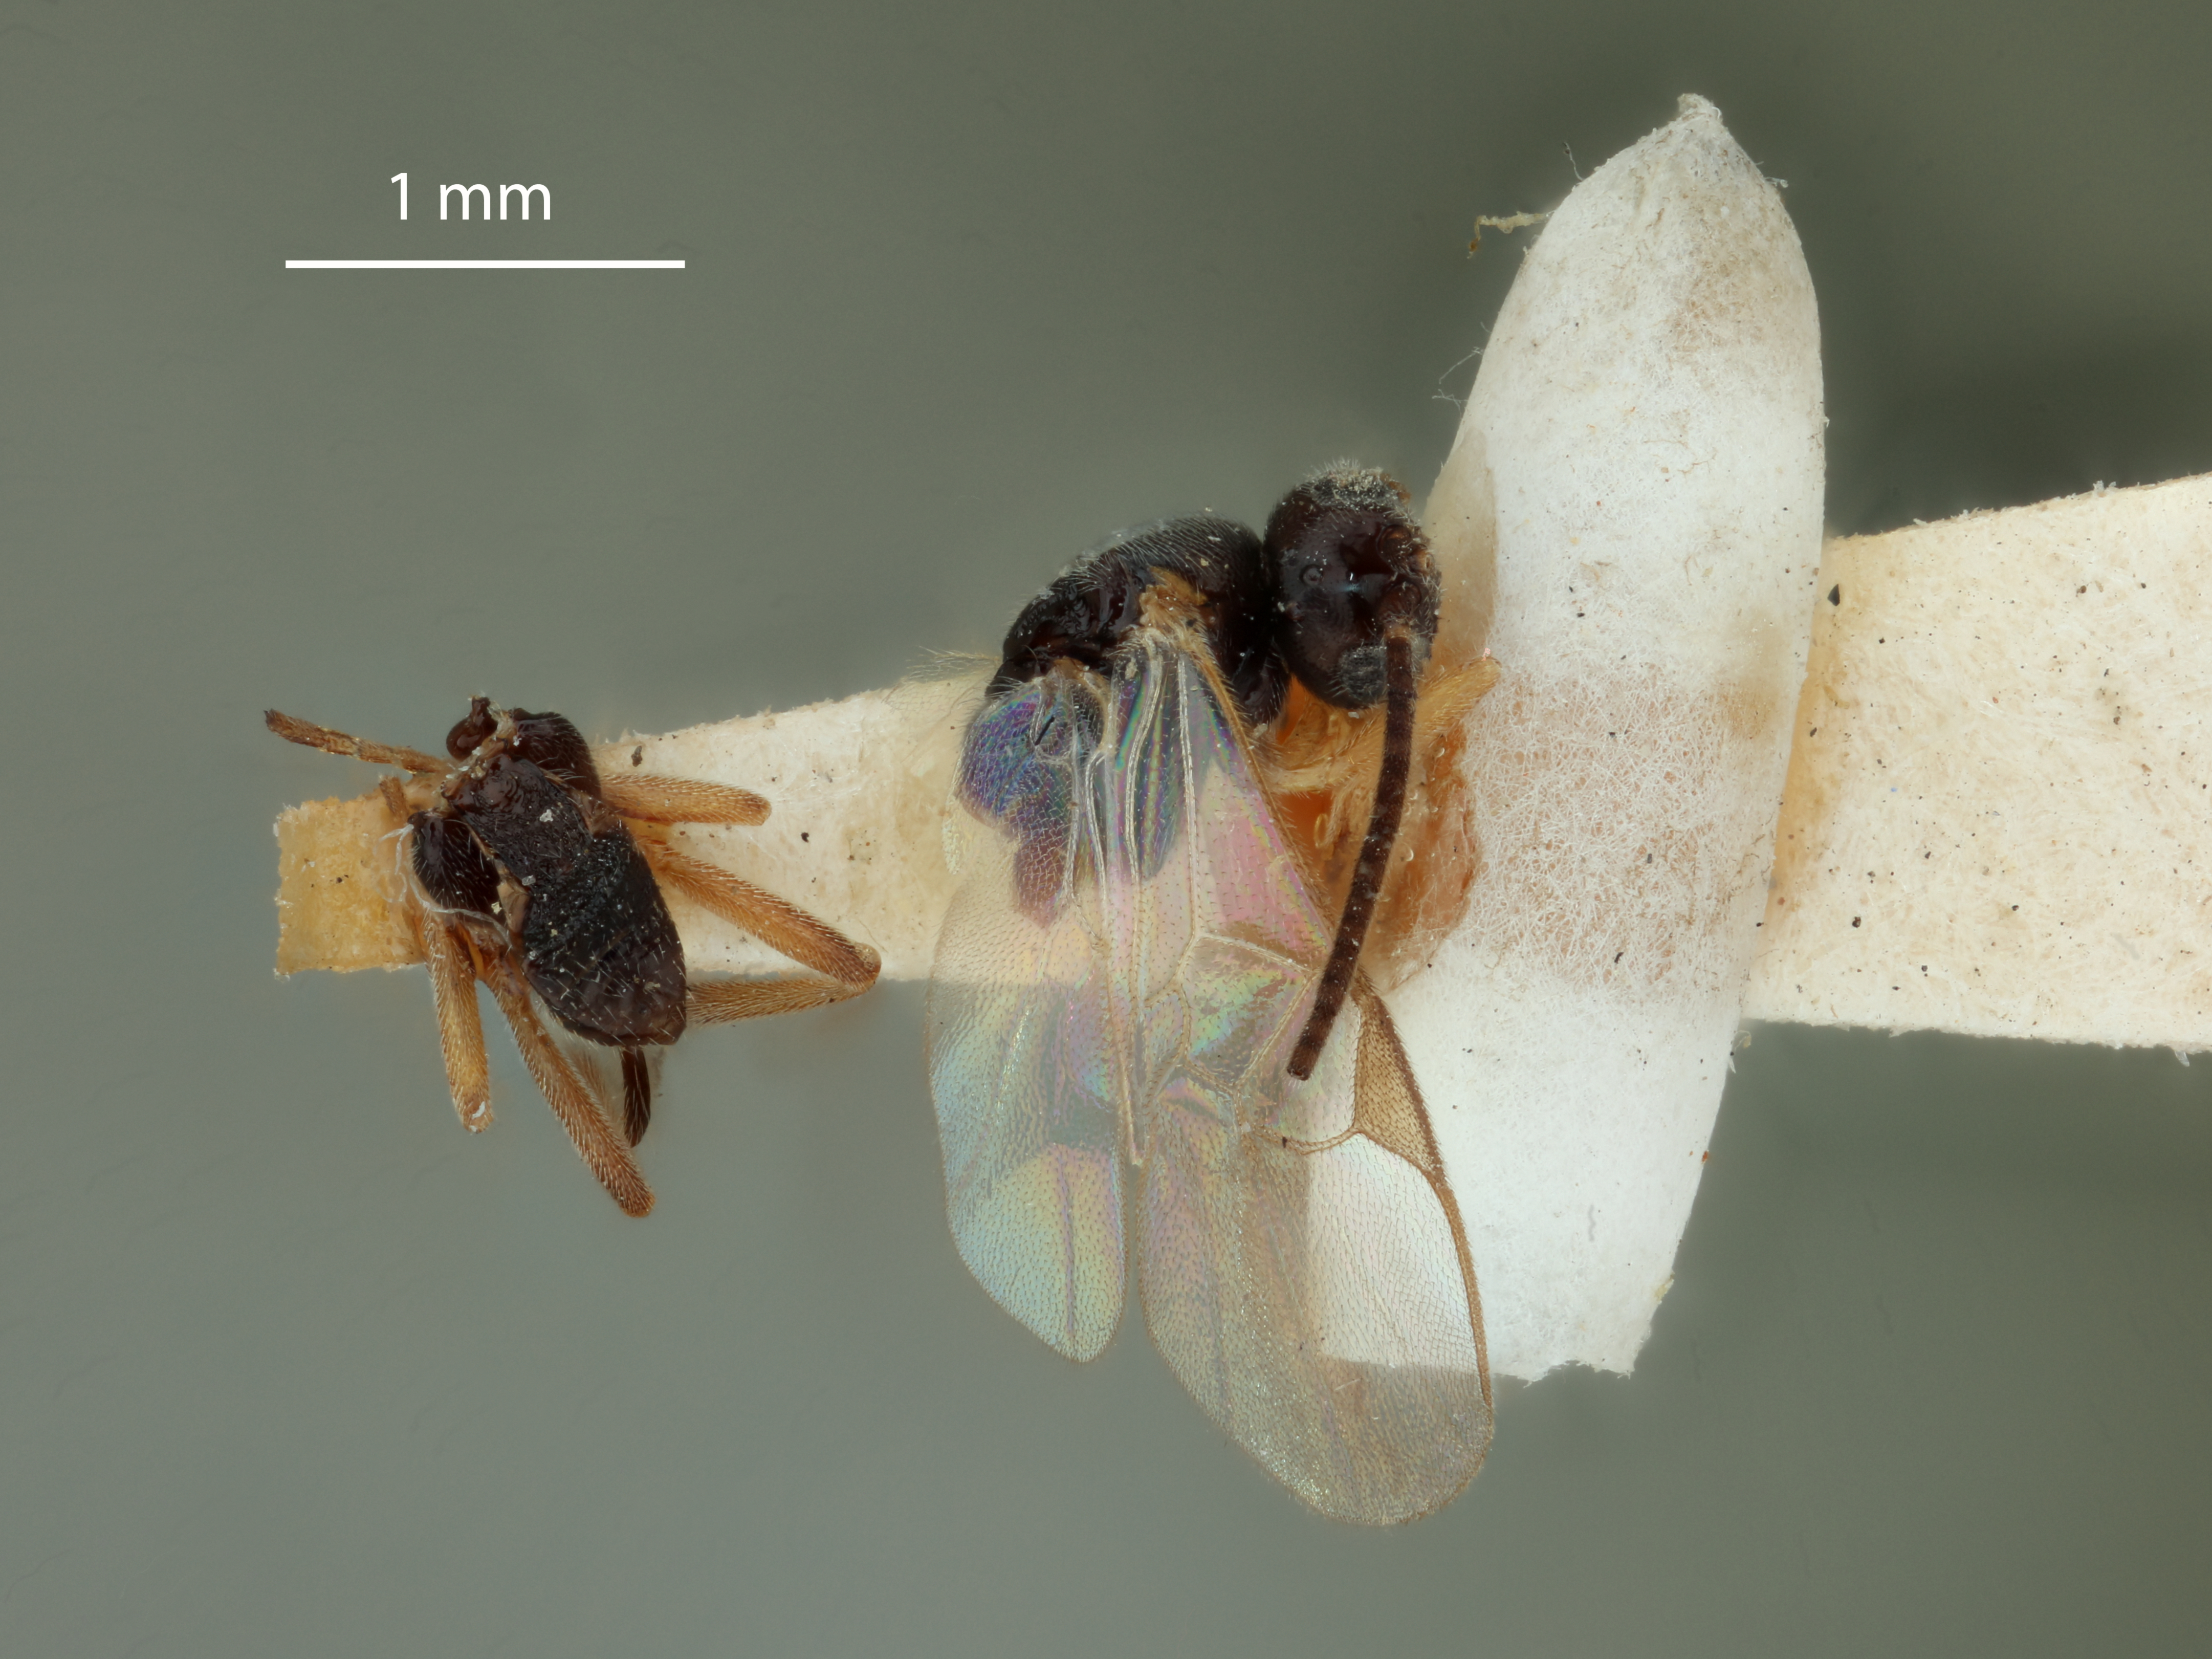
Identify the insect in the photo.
Protapanteles tortricis
